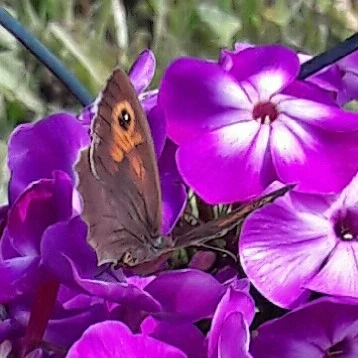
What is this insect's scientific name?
Maniola jurtina
